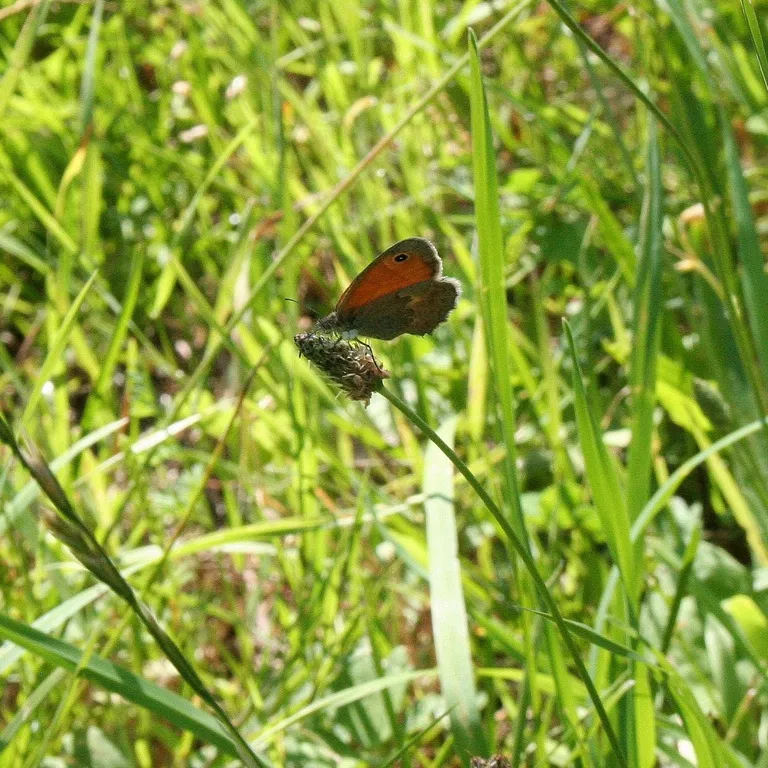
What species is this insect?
Coenonympha pamphilus
